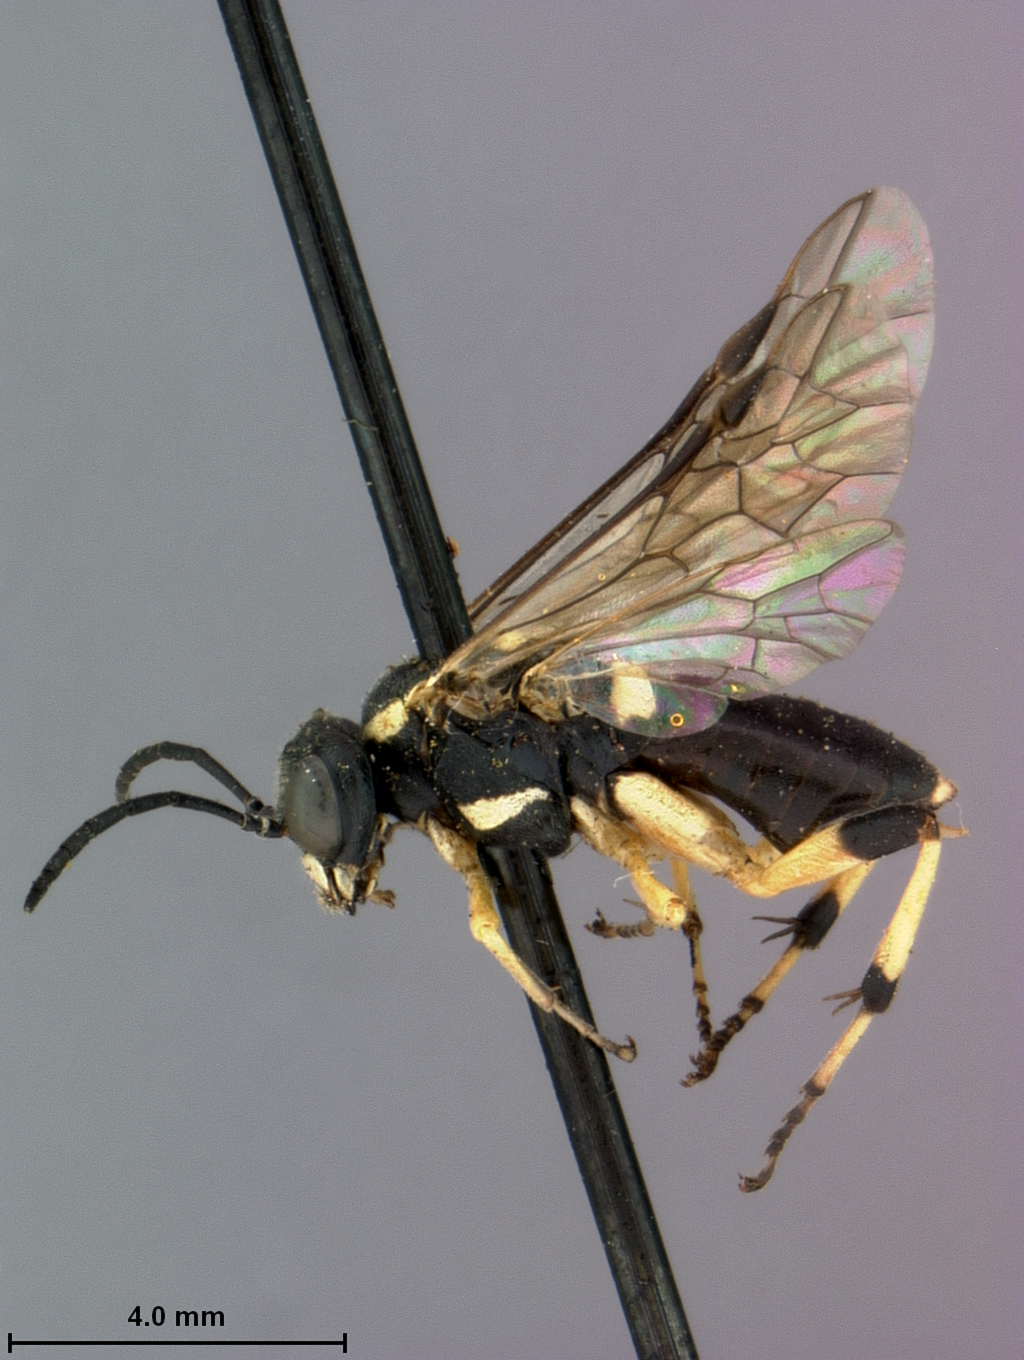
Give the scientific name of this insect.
Macrophya simillima
